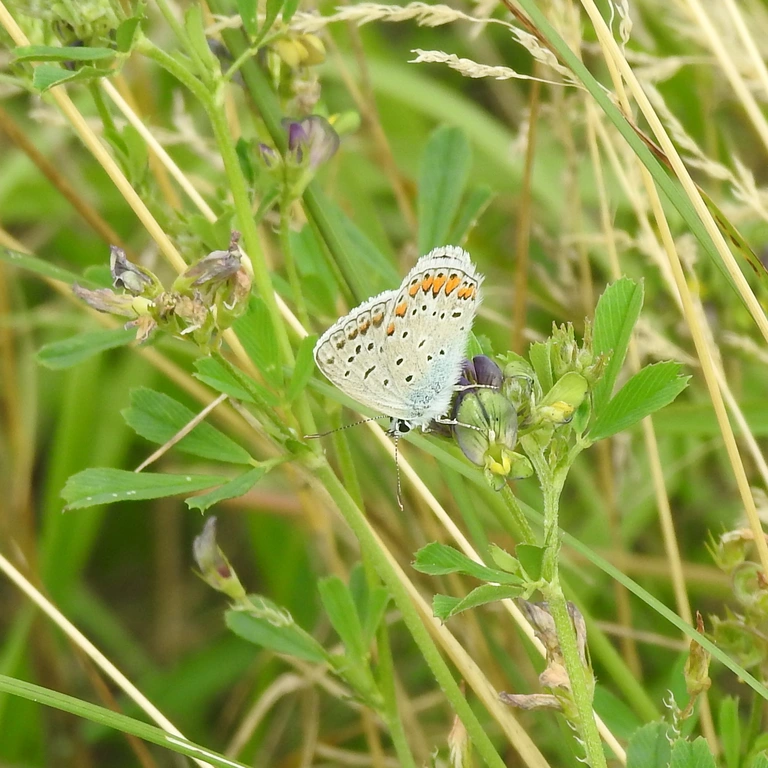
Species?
Polyommatus icarus
